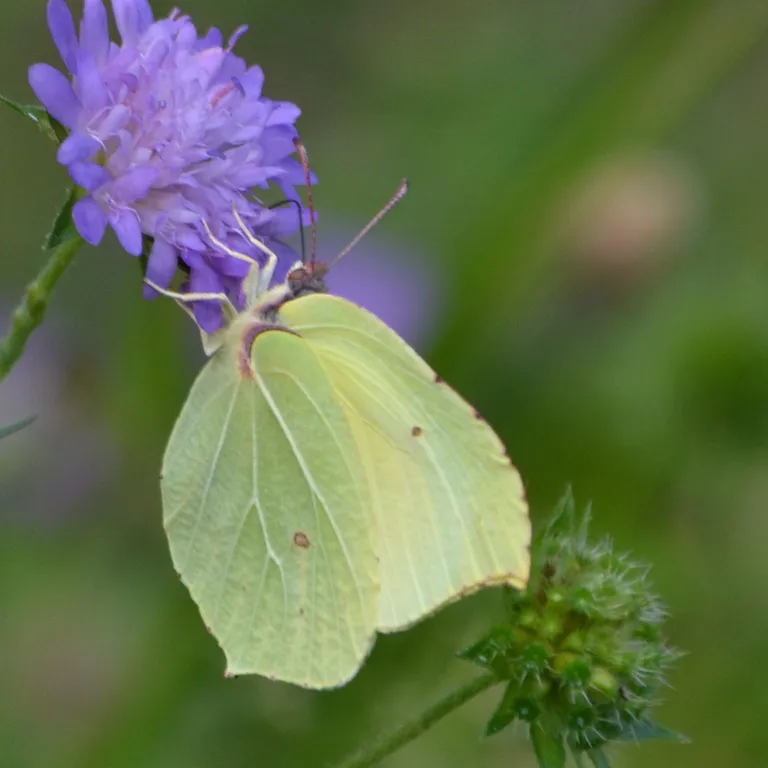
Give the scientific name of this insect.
Gonepteryx rhamni
